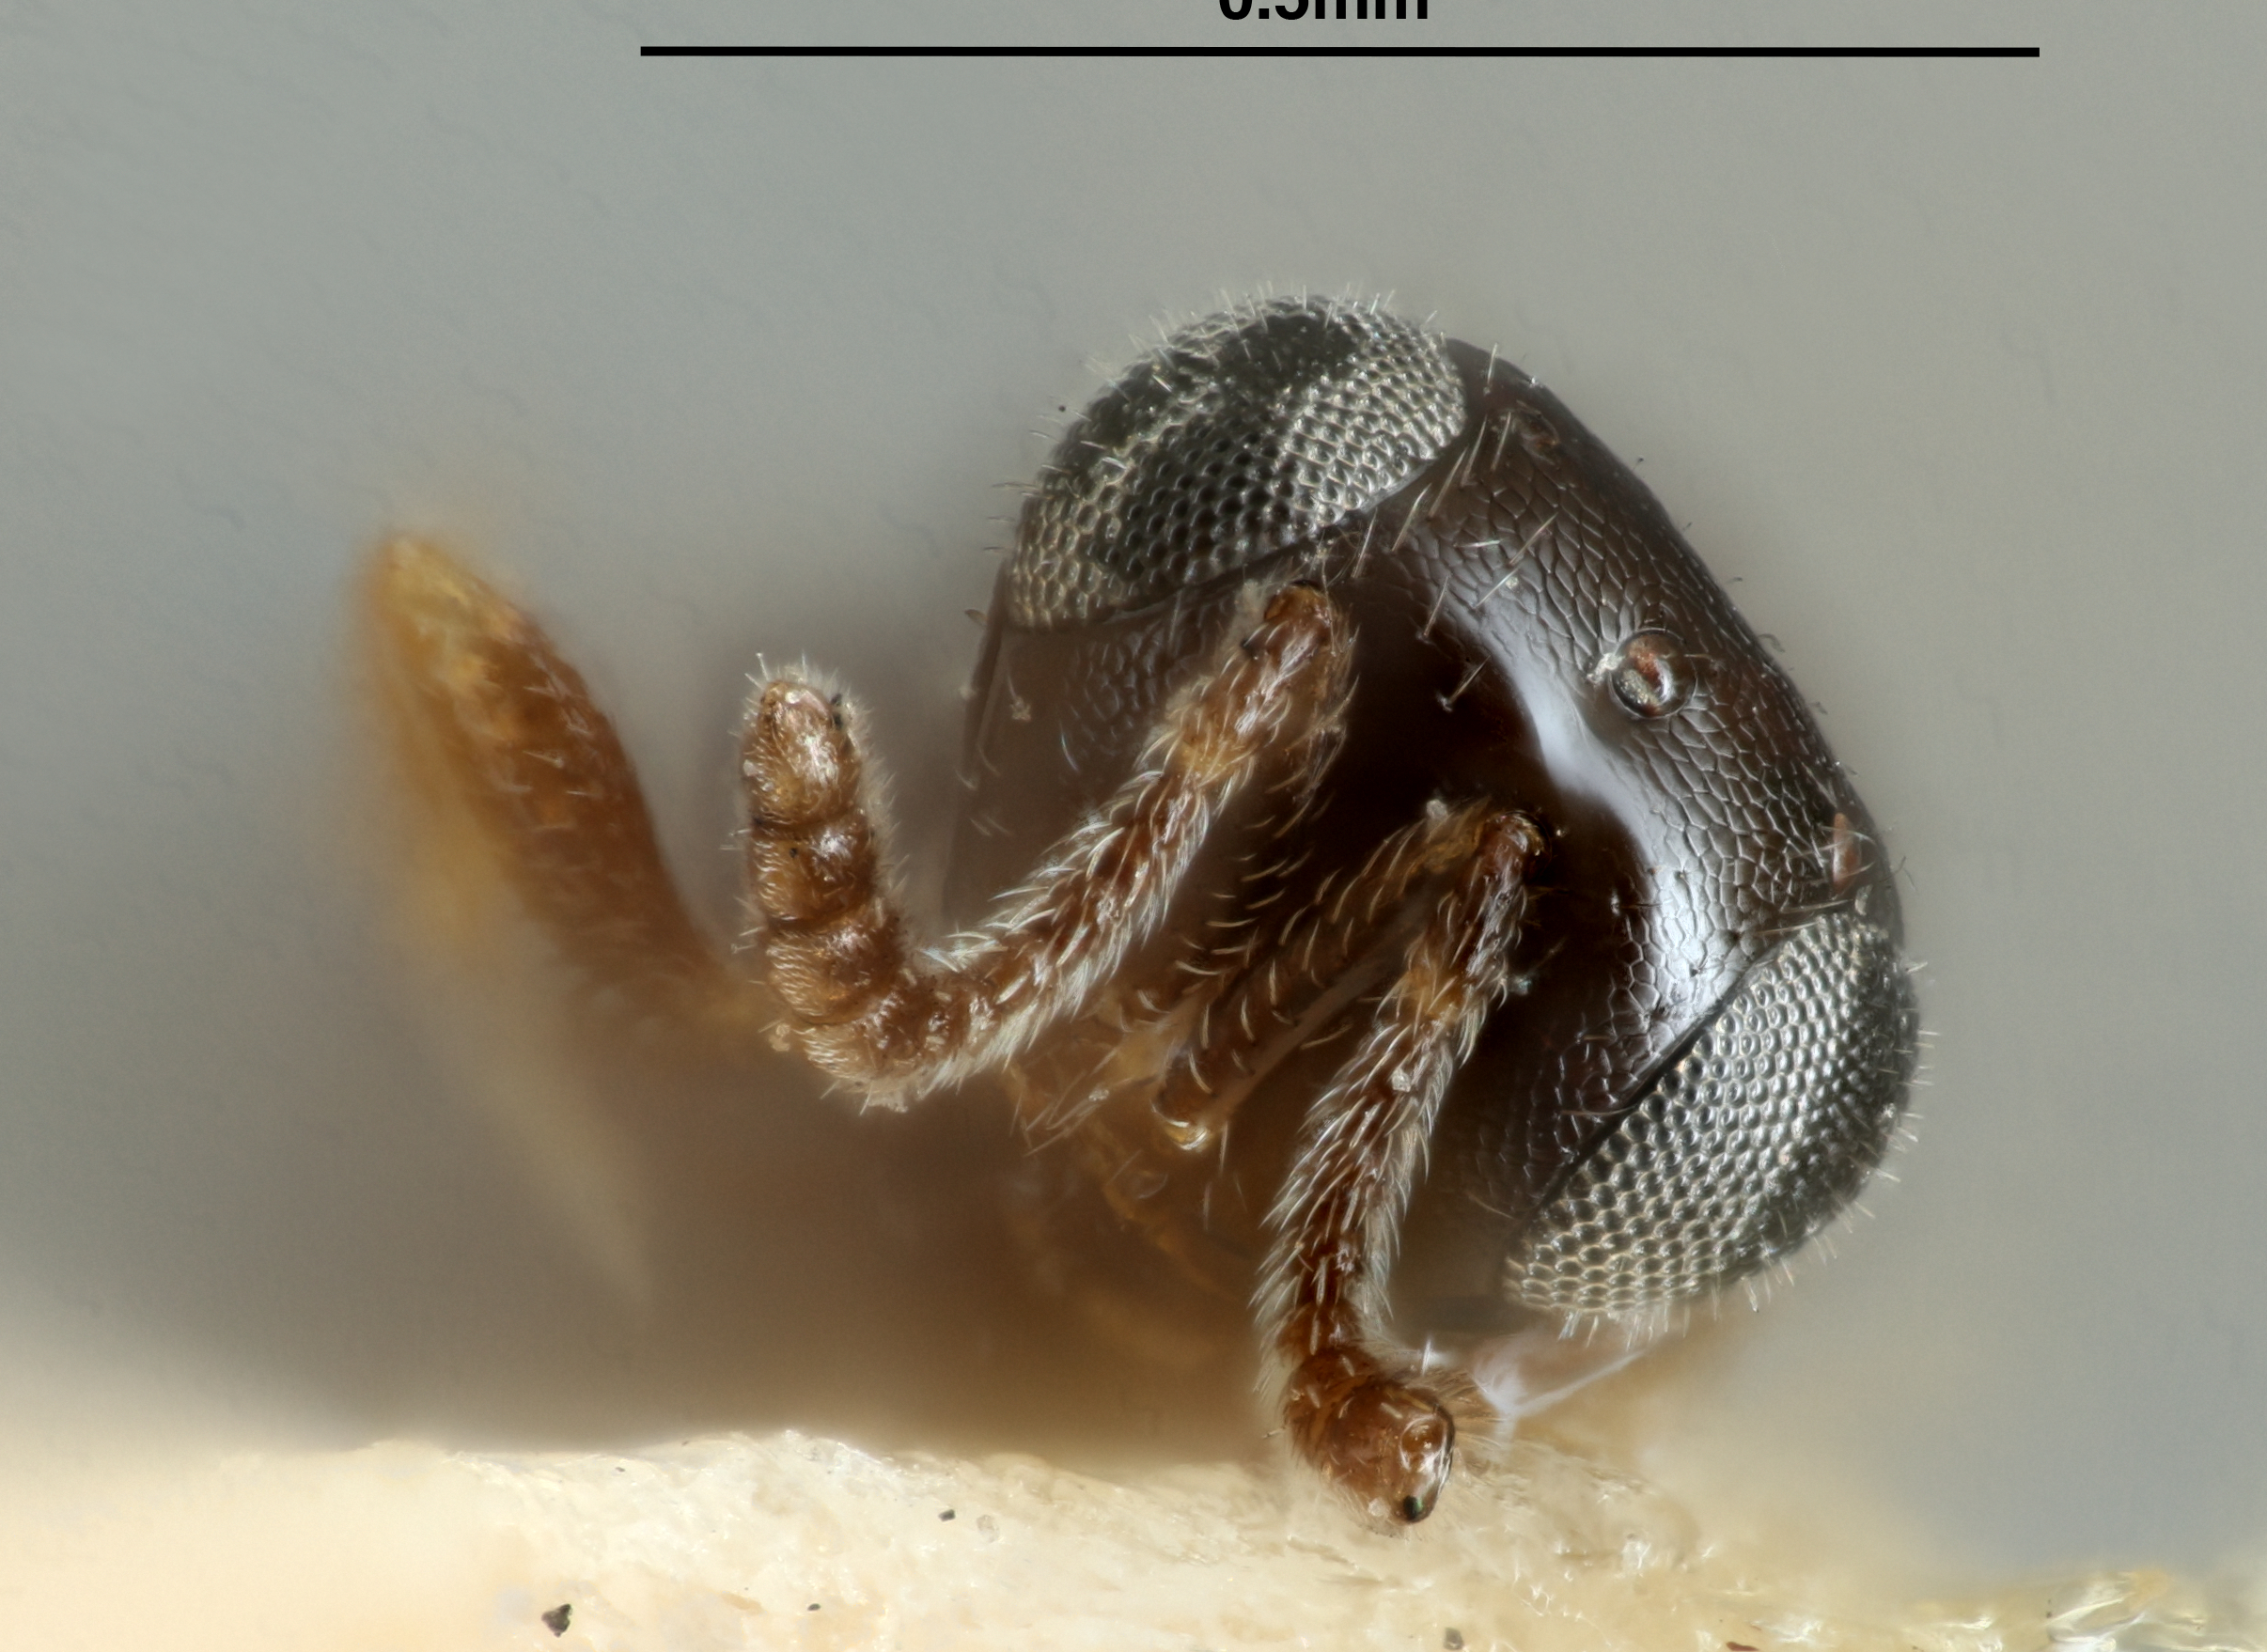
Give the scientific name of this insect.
Telenomus catalpae
